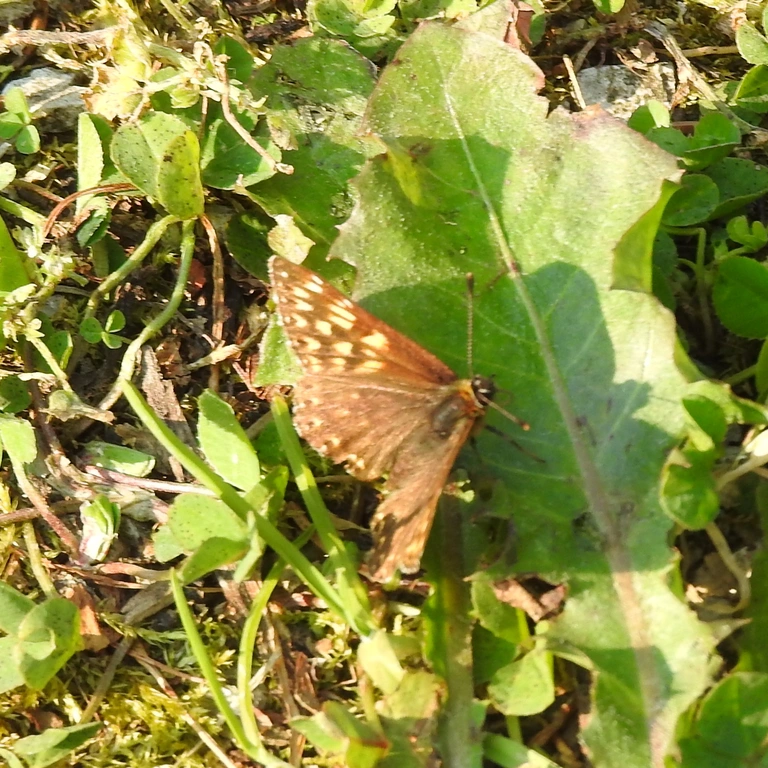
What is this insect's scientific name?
Hamearis lucina
